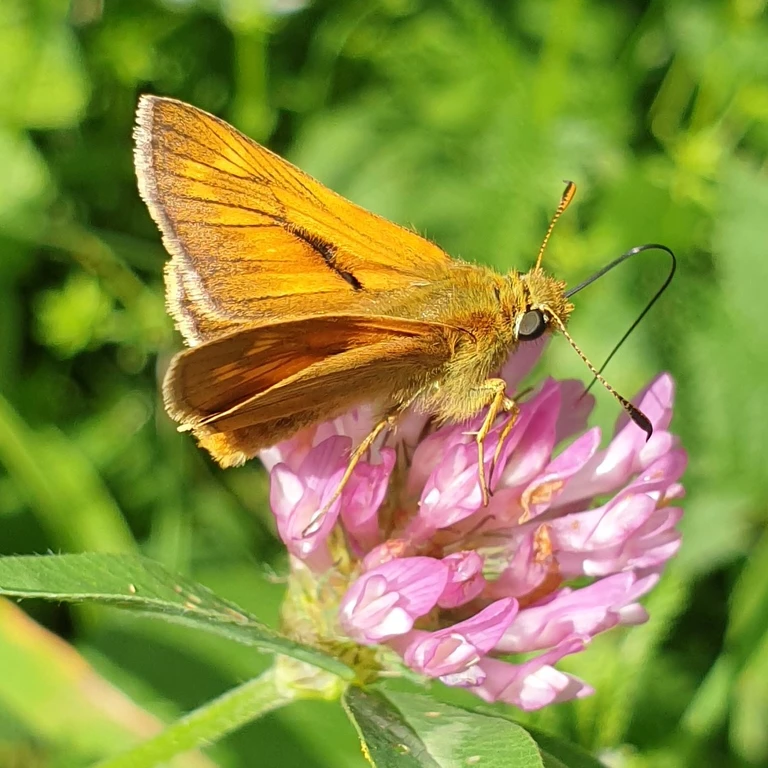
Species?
Ochlodes sylvanus (also Ochlodes venata)
